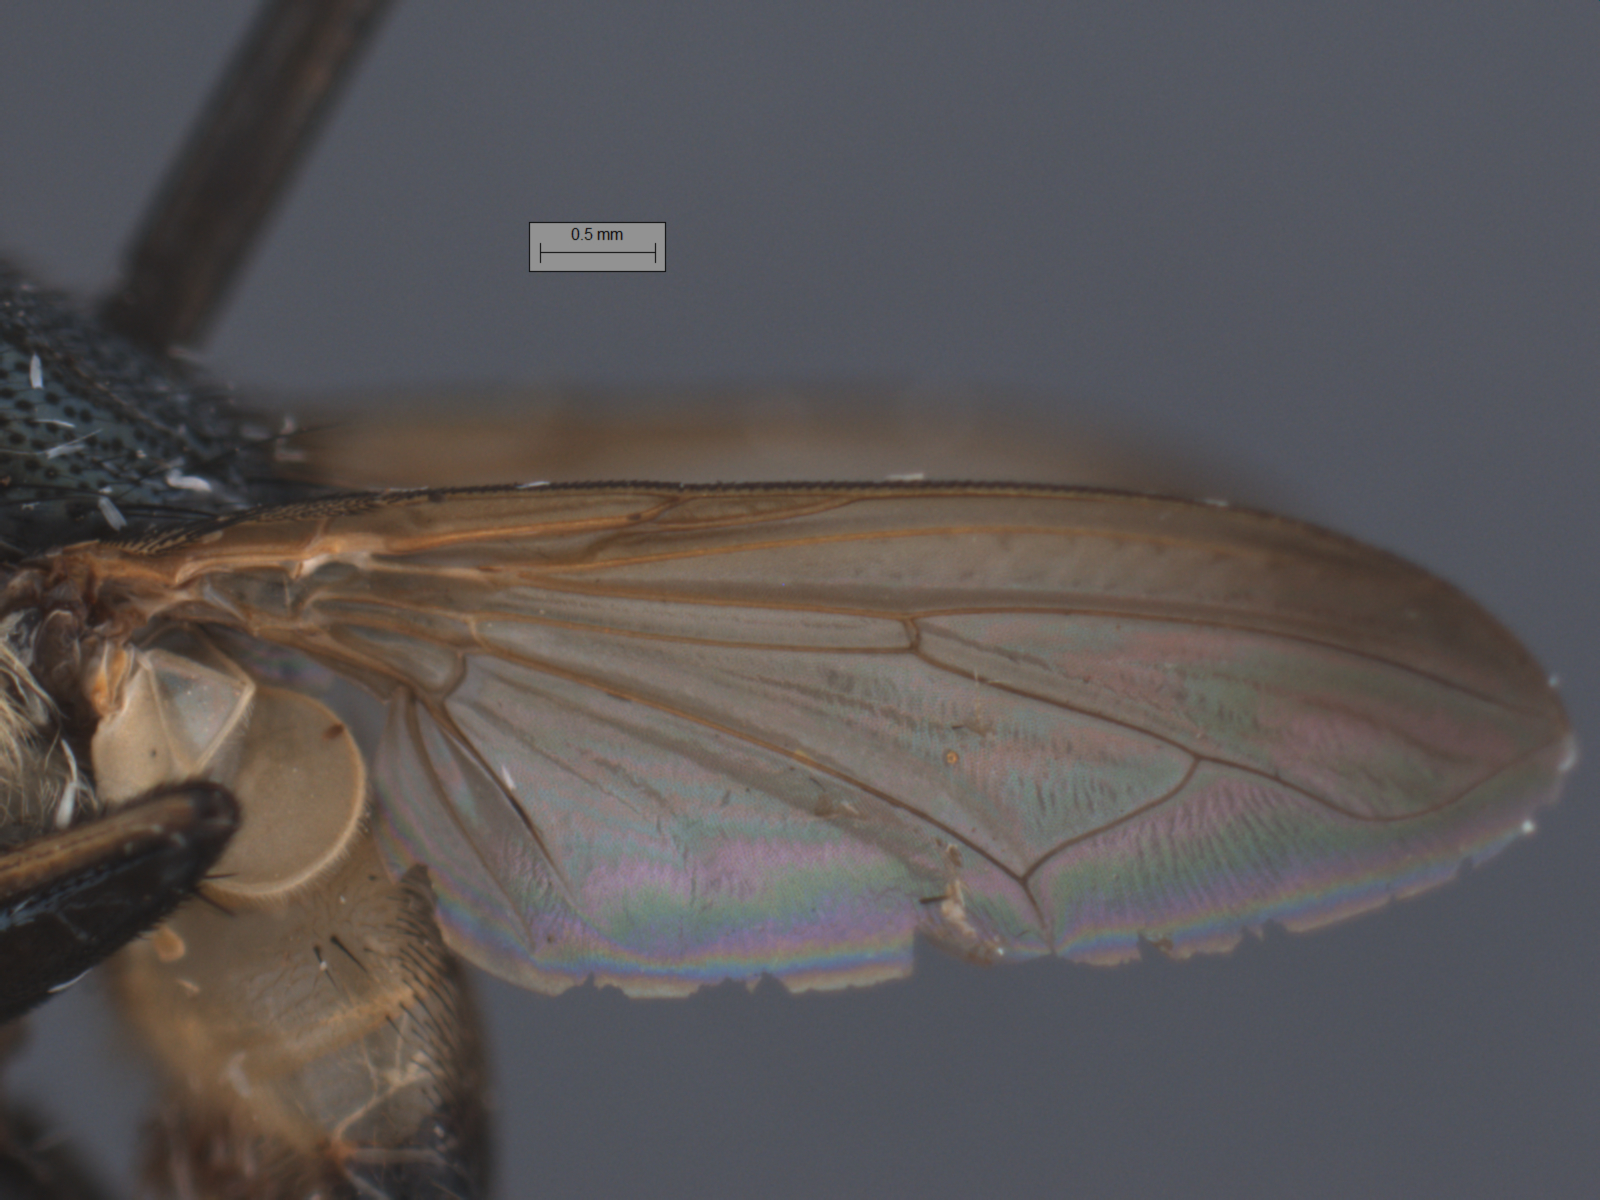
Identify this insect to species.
Idiella mandarina
